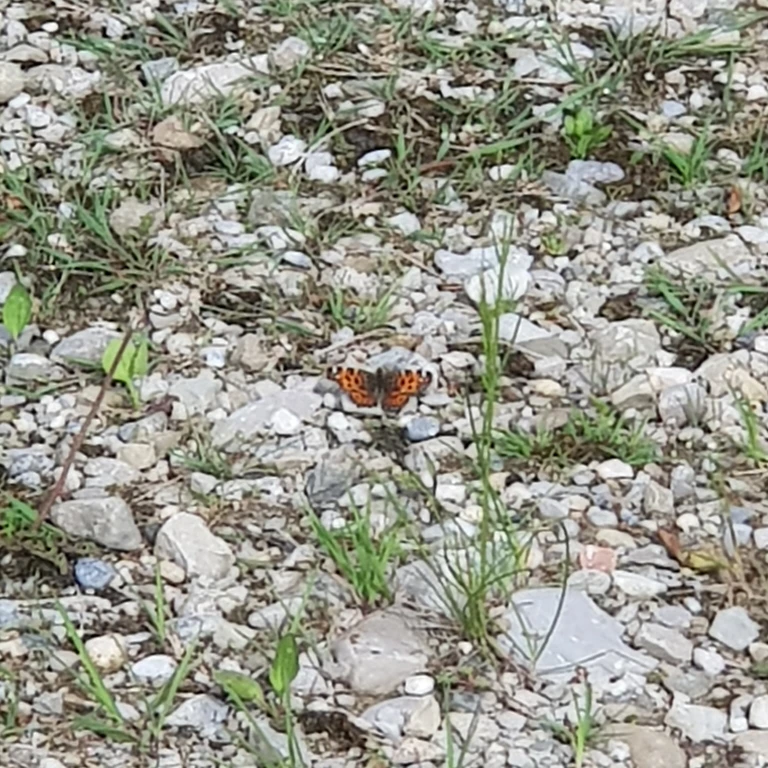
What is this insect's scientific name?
Araschnia levana
